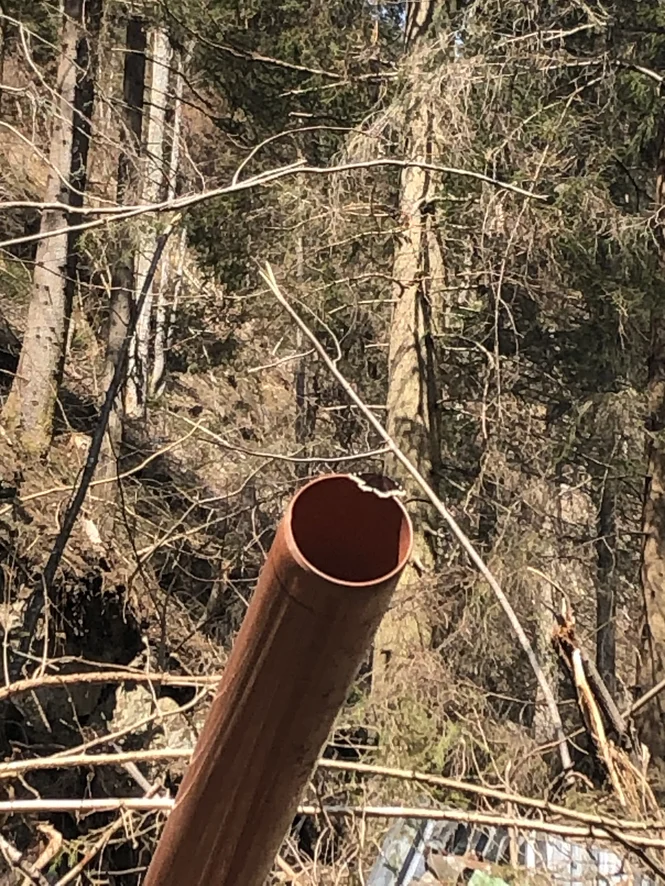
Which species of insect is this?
Nymphalis antiopa
